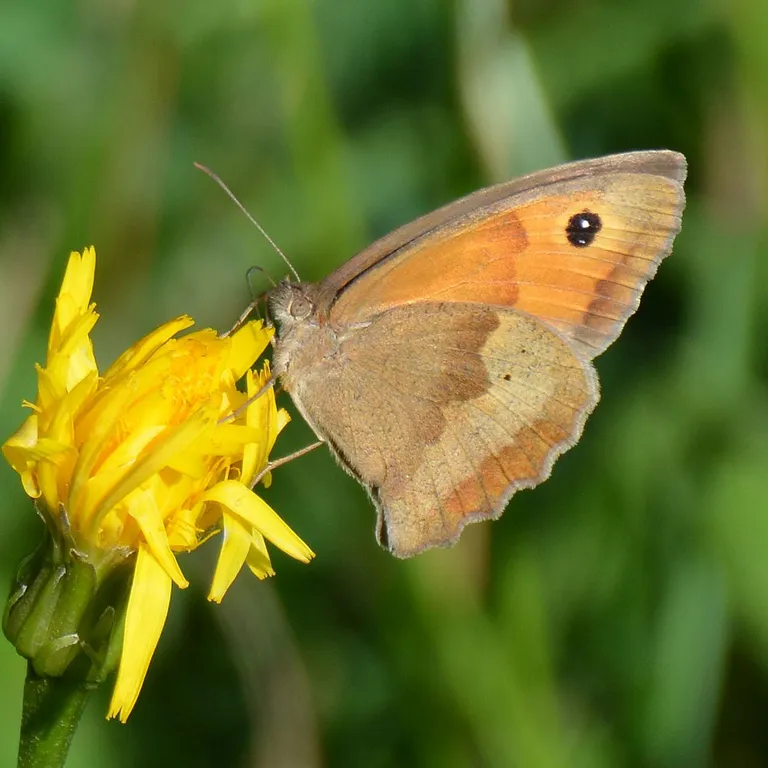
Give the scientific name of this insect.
Maniola jurtina
